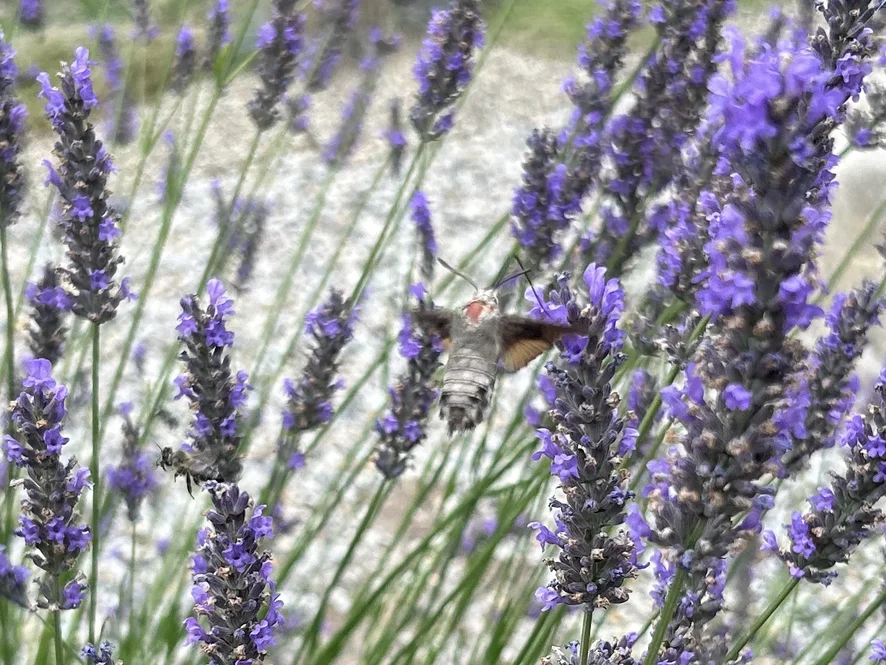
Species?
Macroglossum stellatarum
